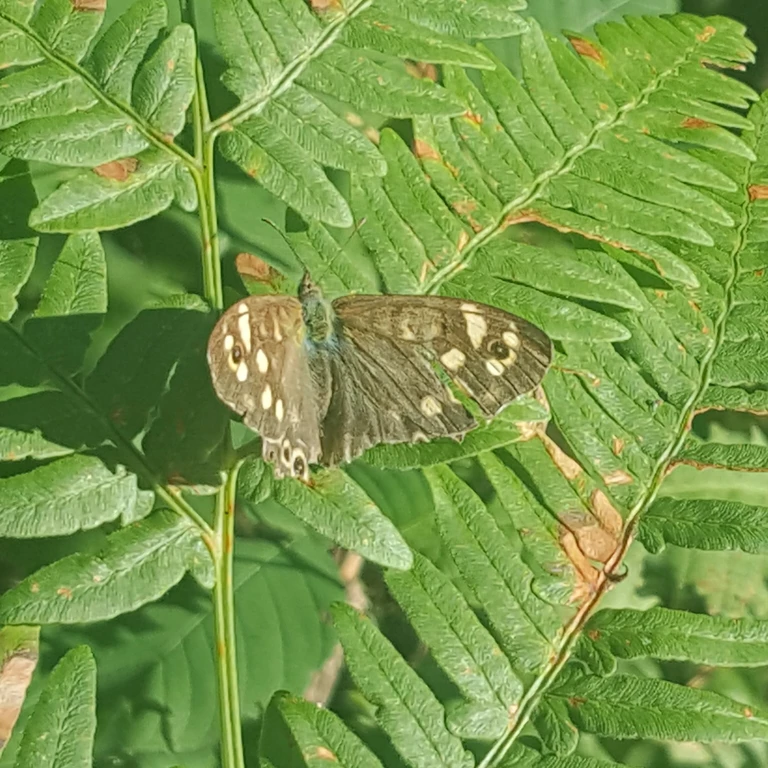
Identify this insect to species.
Pararge aegeria
